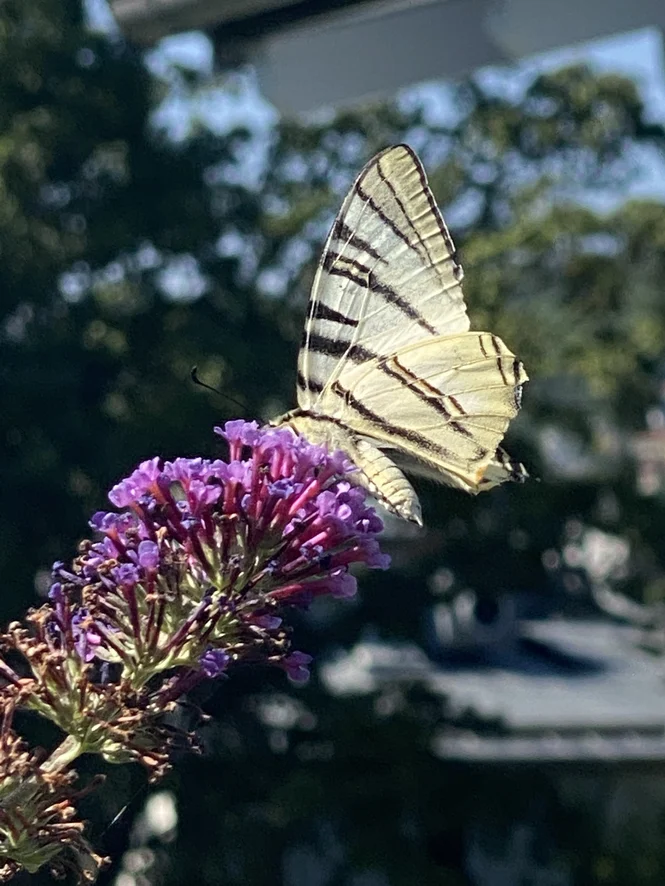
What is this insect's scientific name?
Iphiclides podalirius
